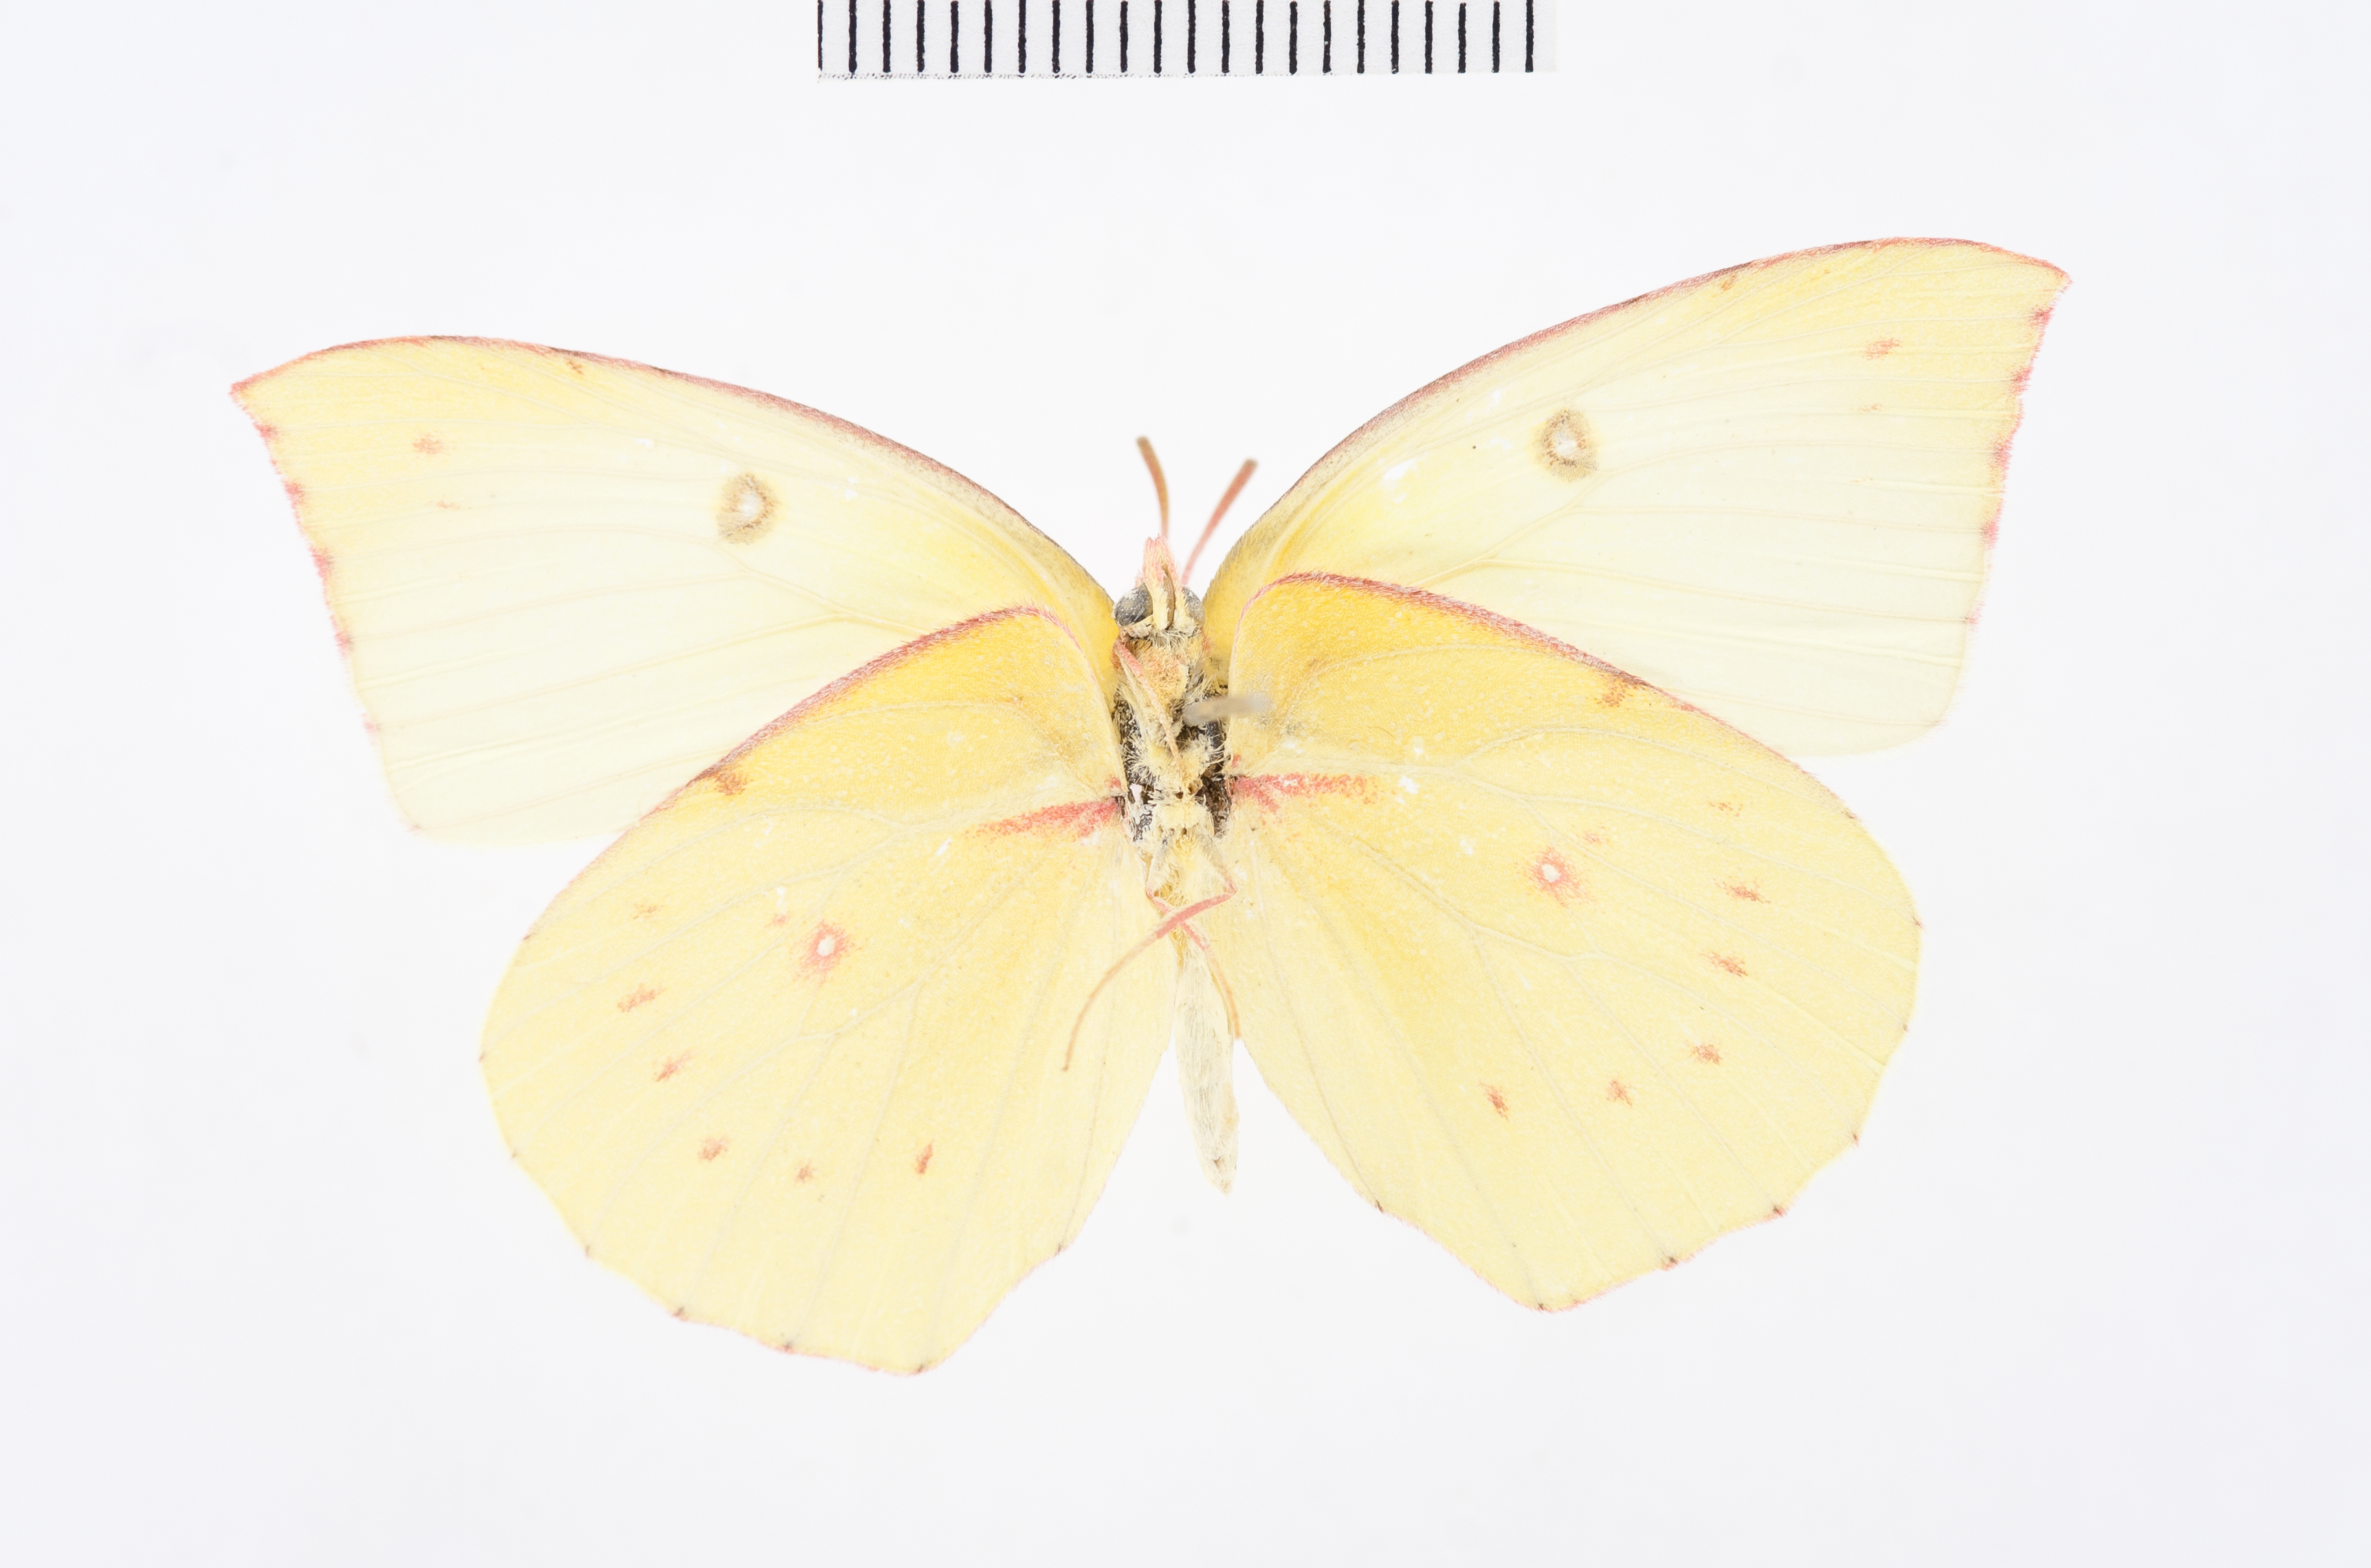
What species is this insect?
Rhodocera lorquini
